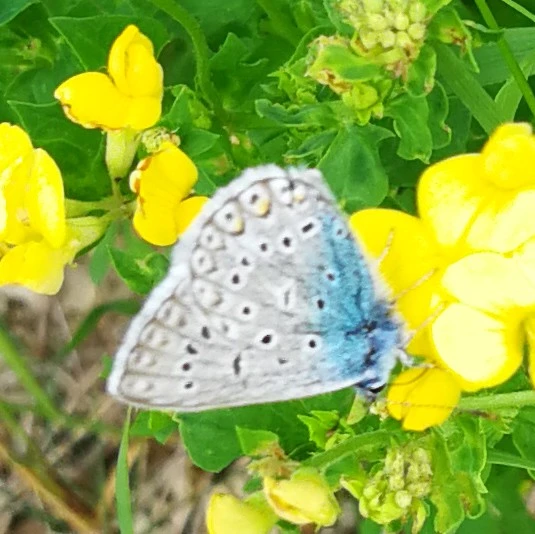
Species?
Polyommatus icarus
